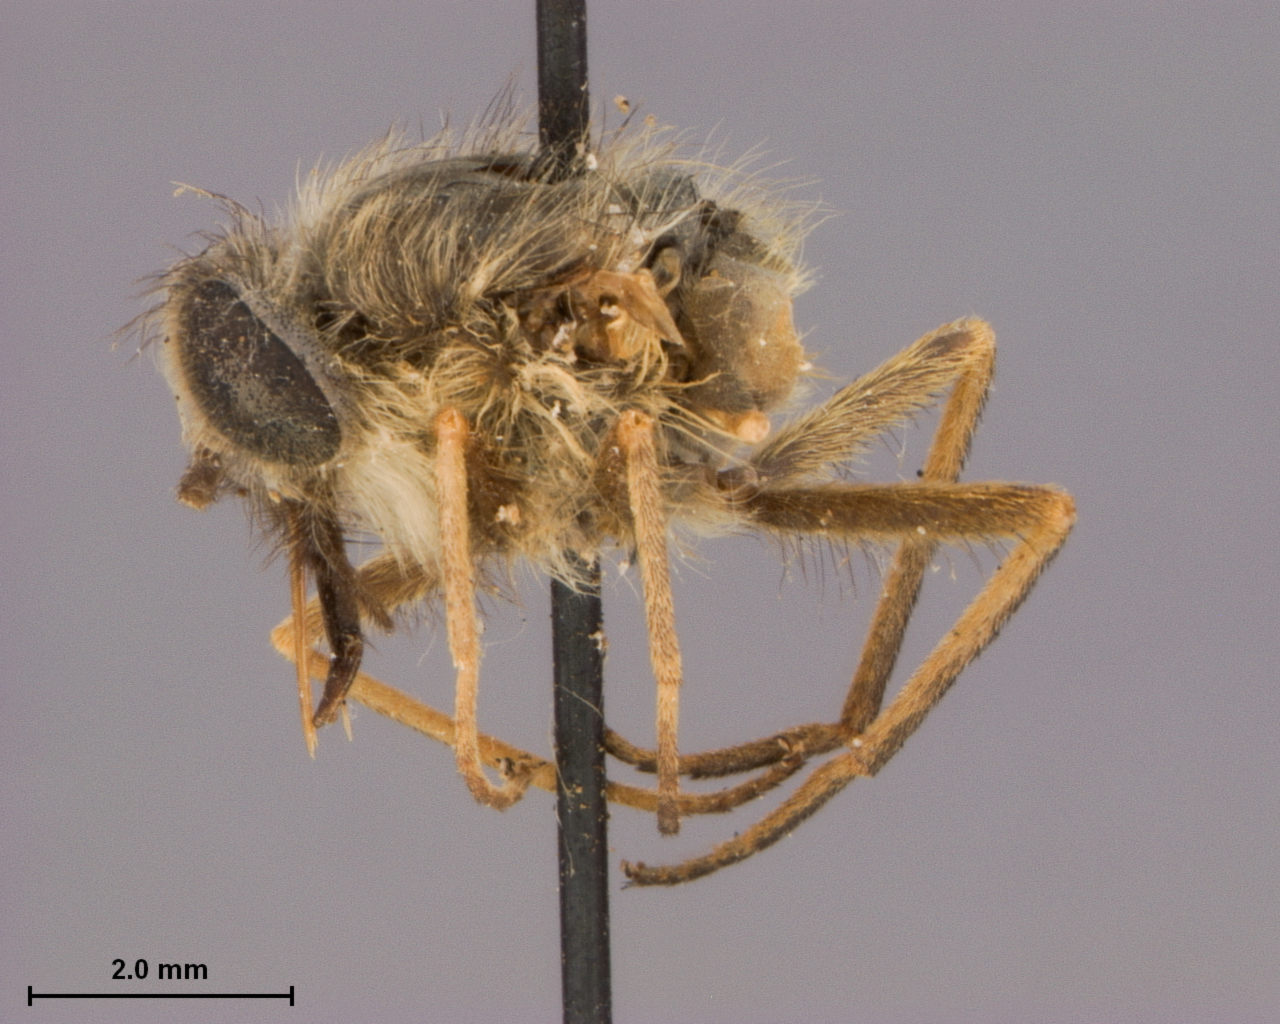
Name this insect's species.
Mesomyia constrictifrons
